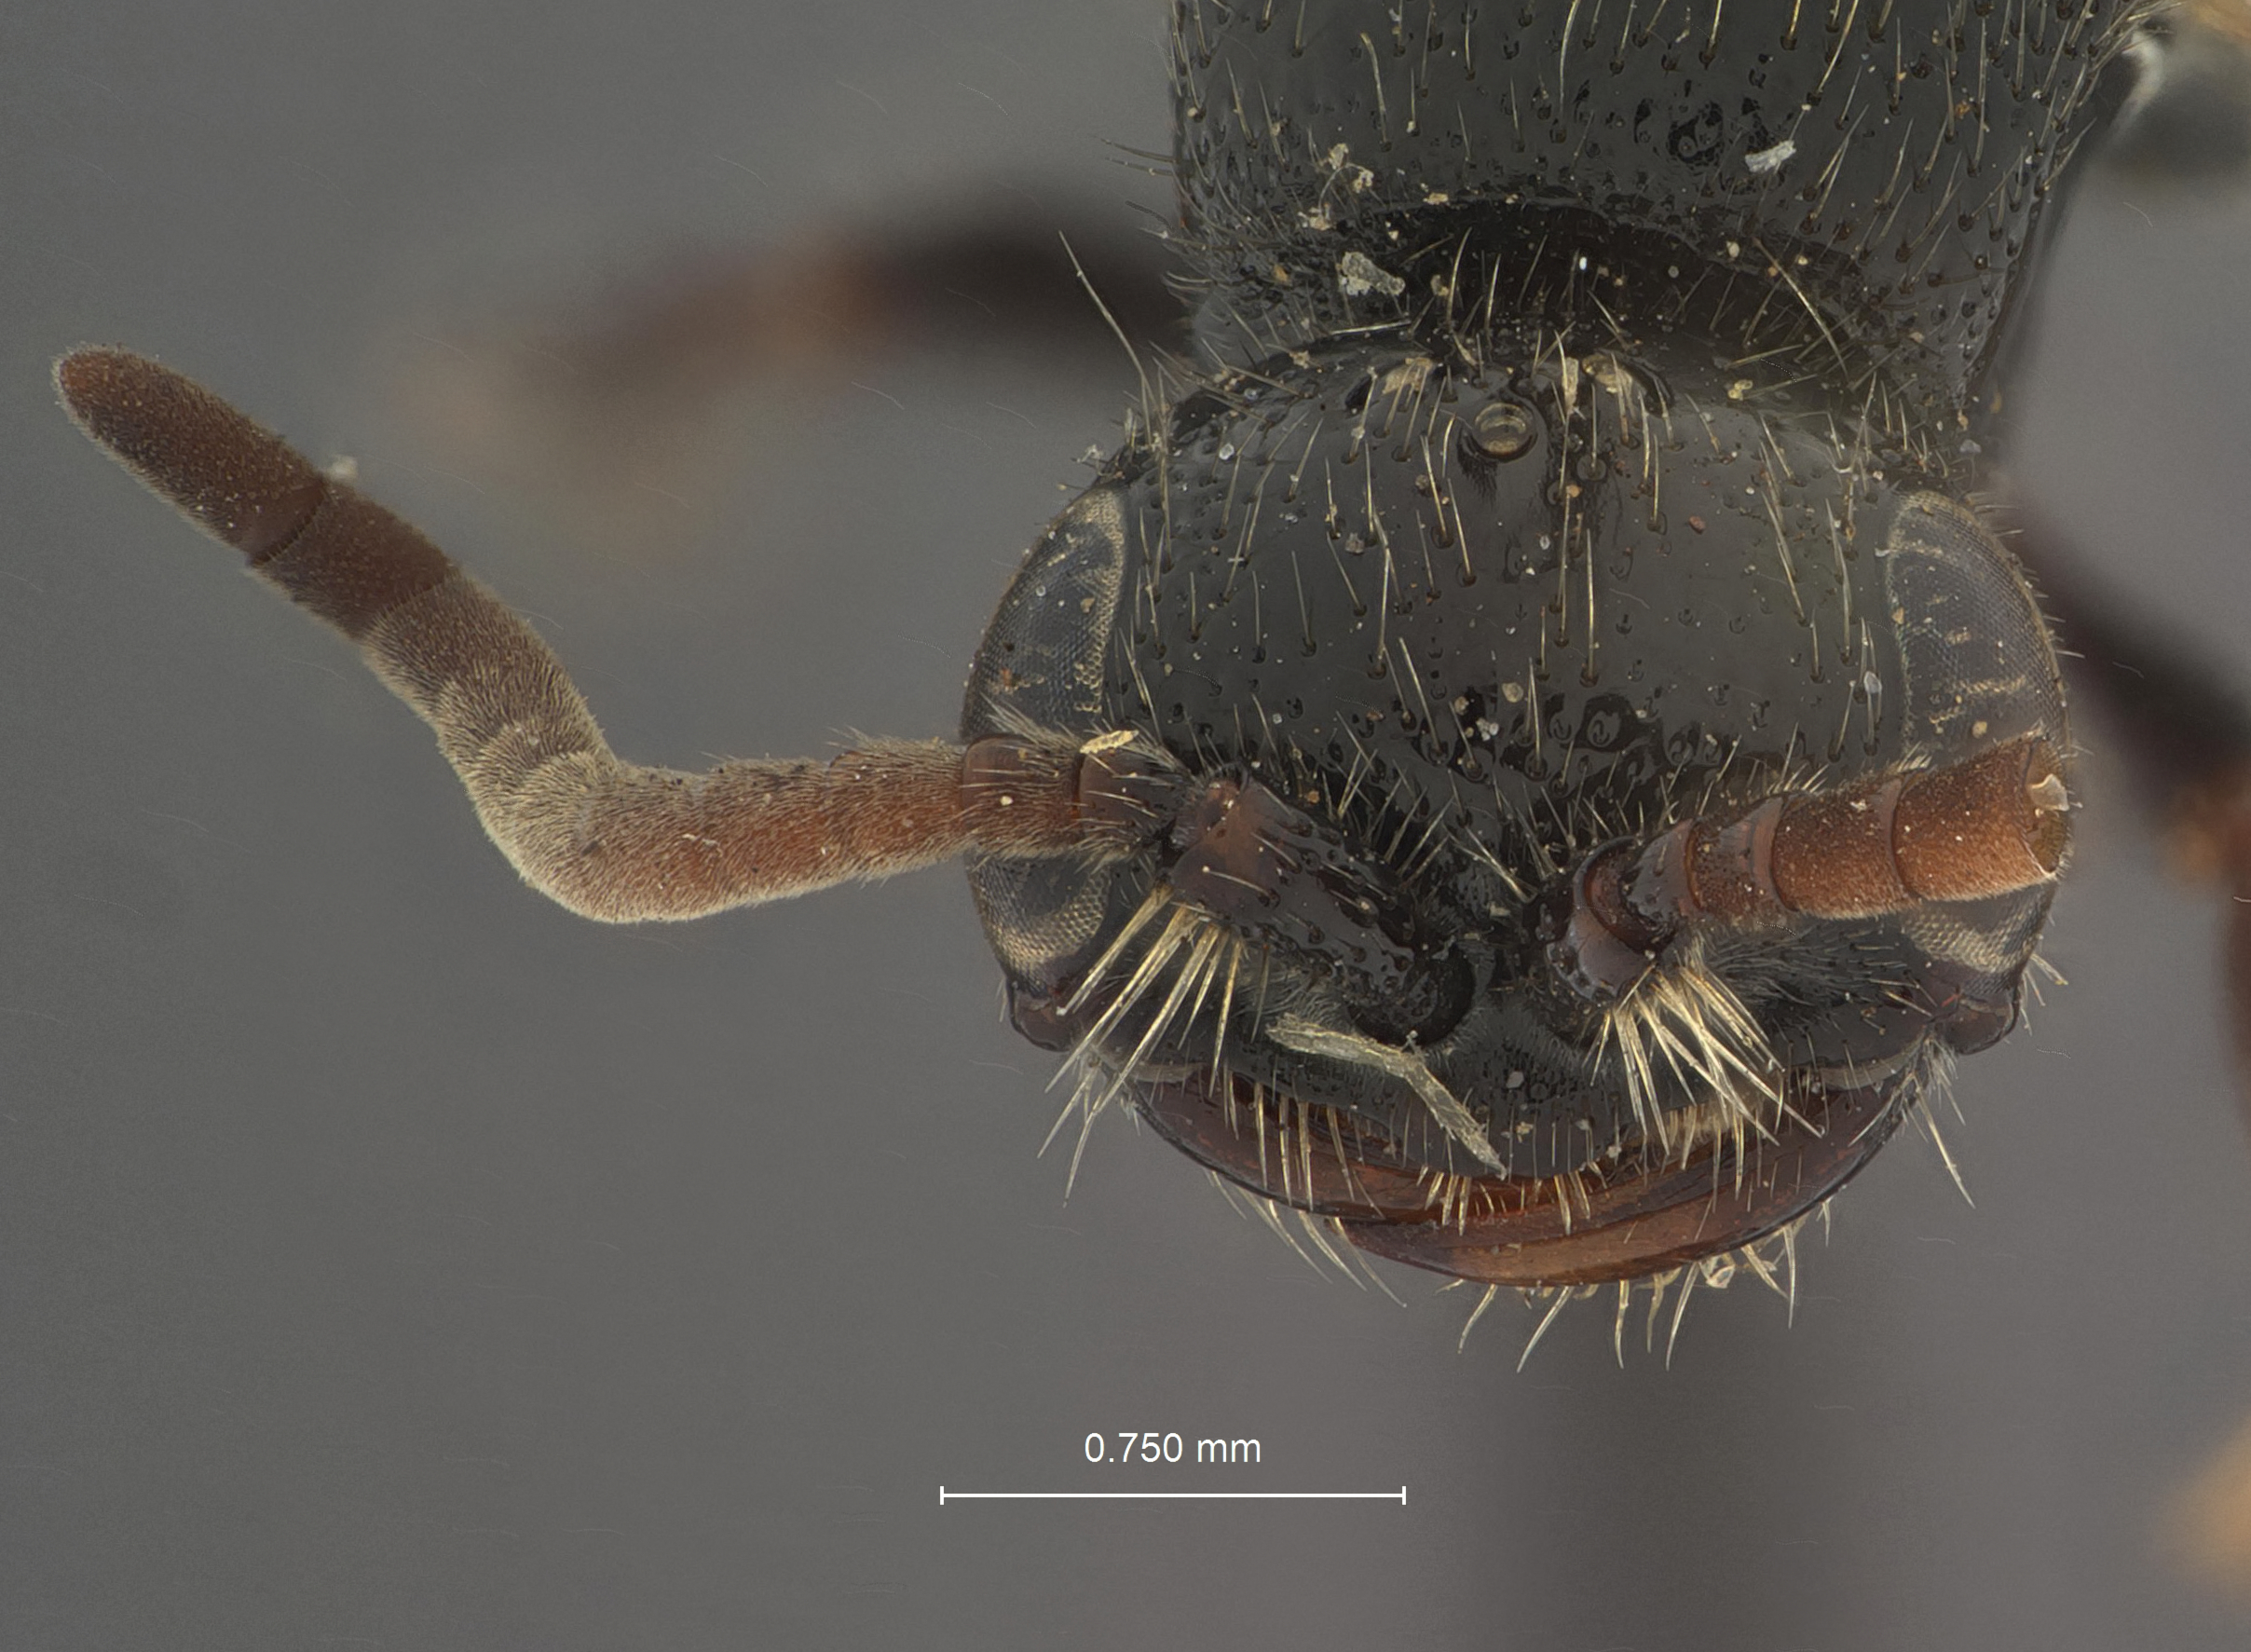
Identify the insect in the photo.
Tiphia castaneaevora
